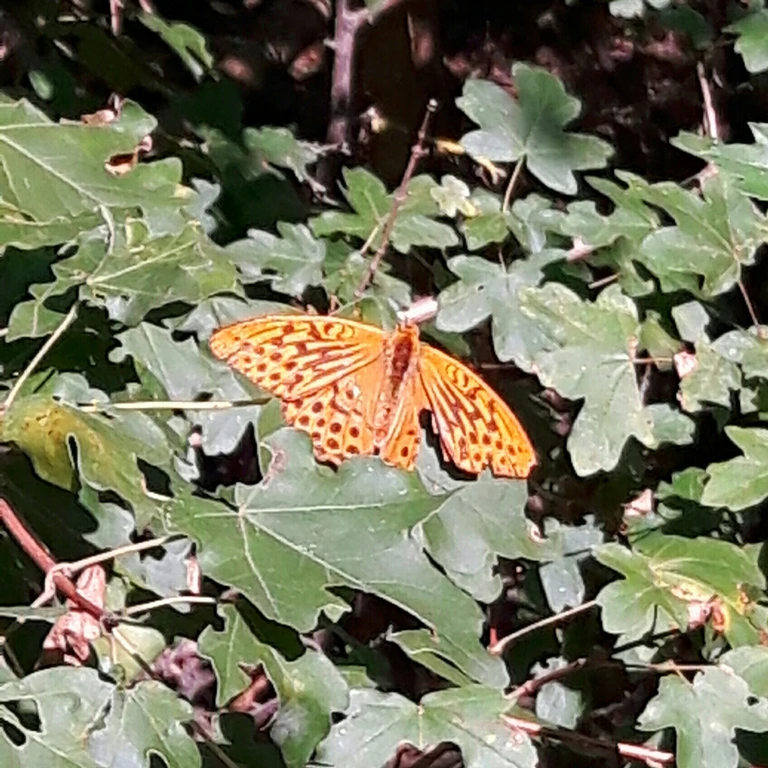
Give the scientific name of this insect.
Argynnis paphia
